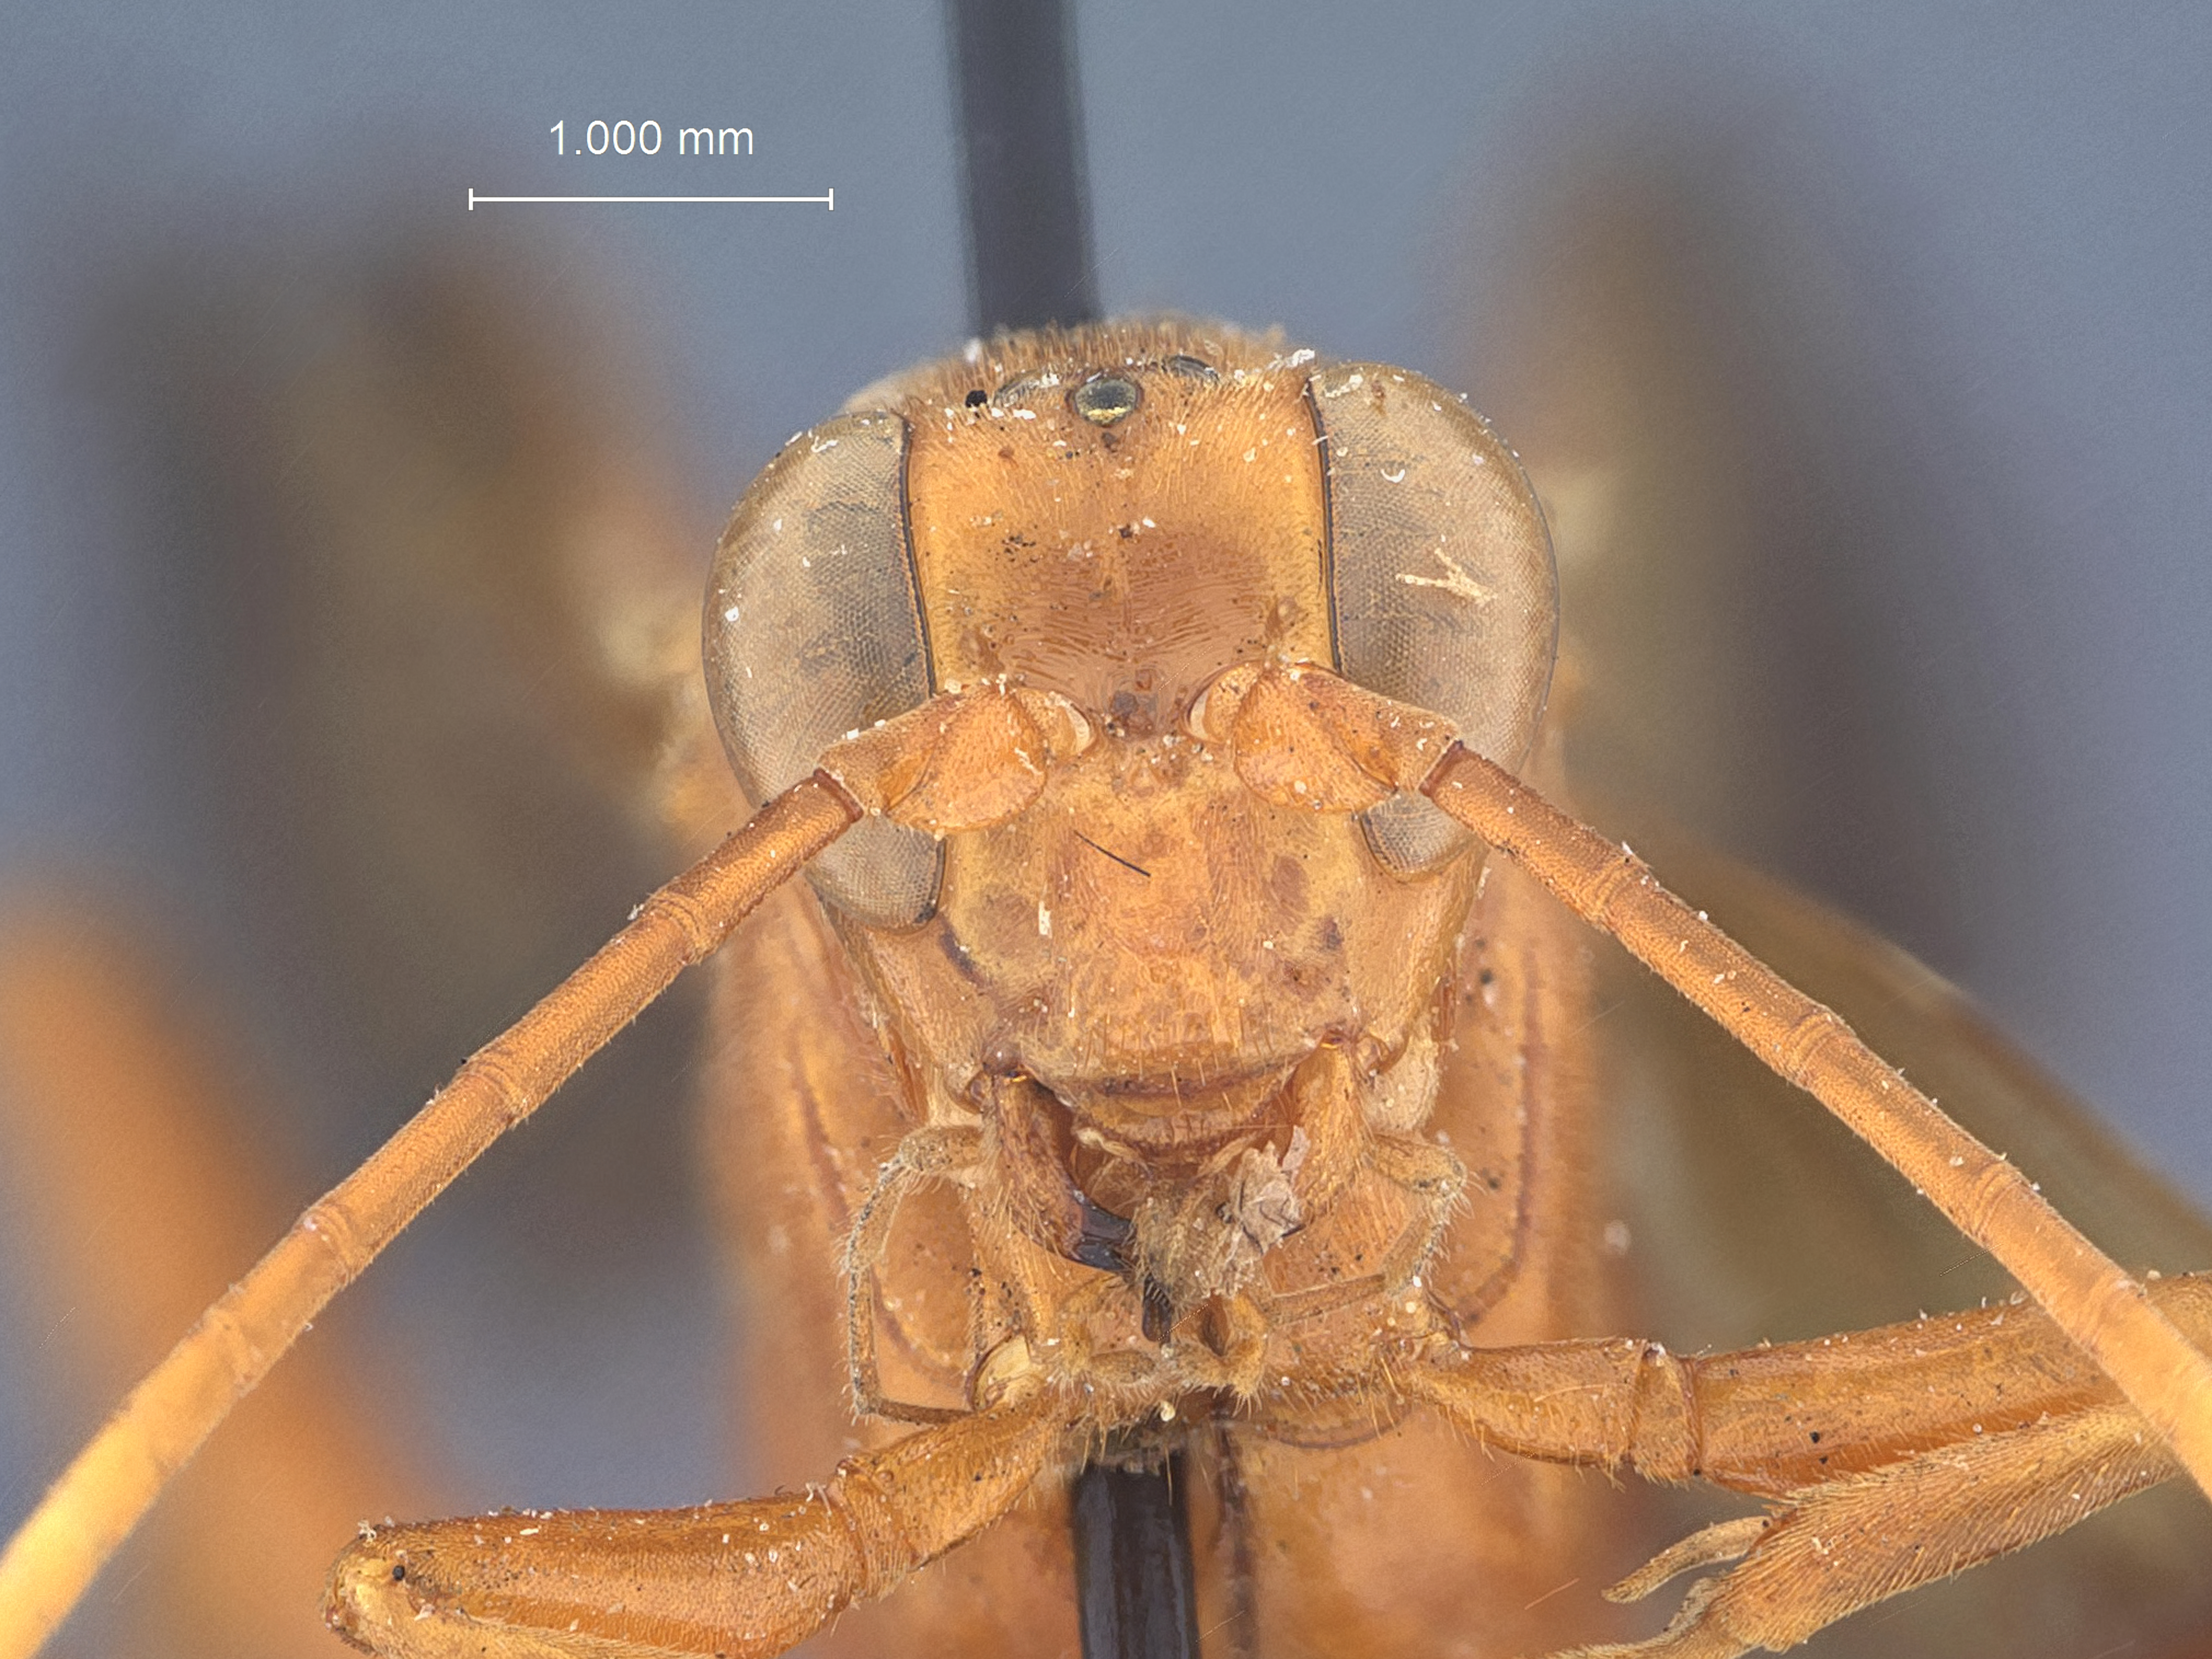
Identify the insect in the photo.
Compsocryptus apicalis
